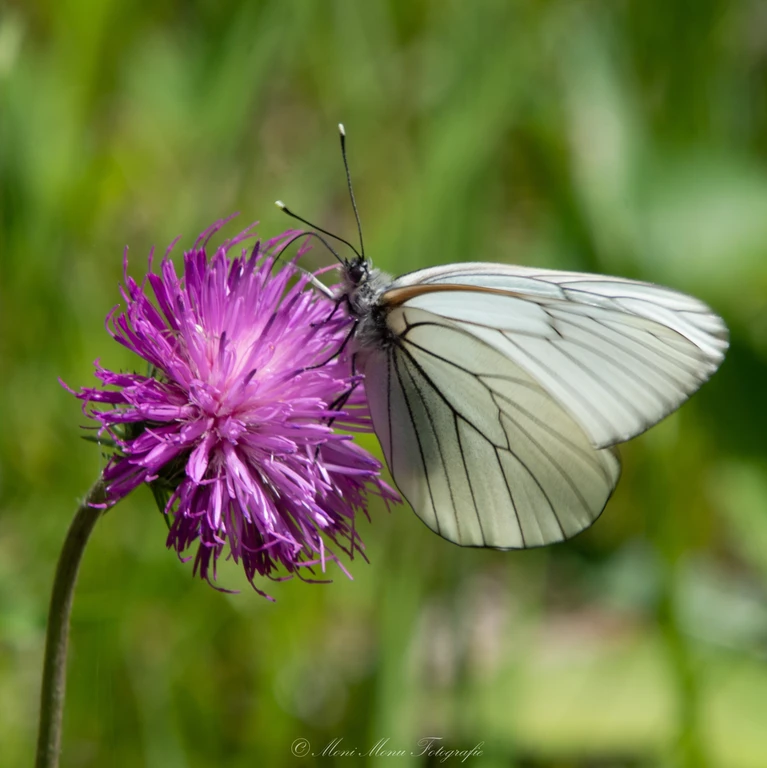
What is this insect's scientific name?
Aporia crataegi
